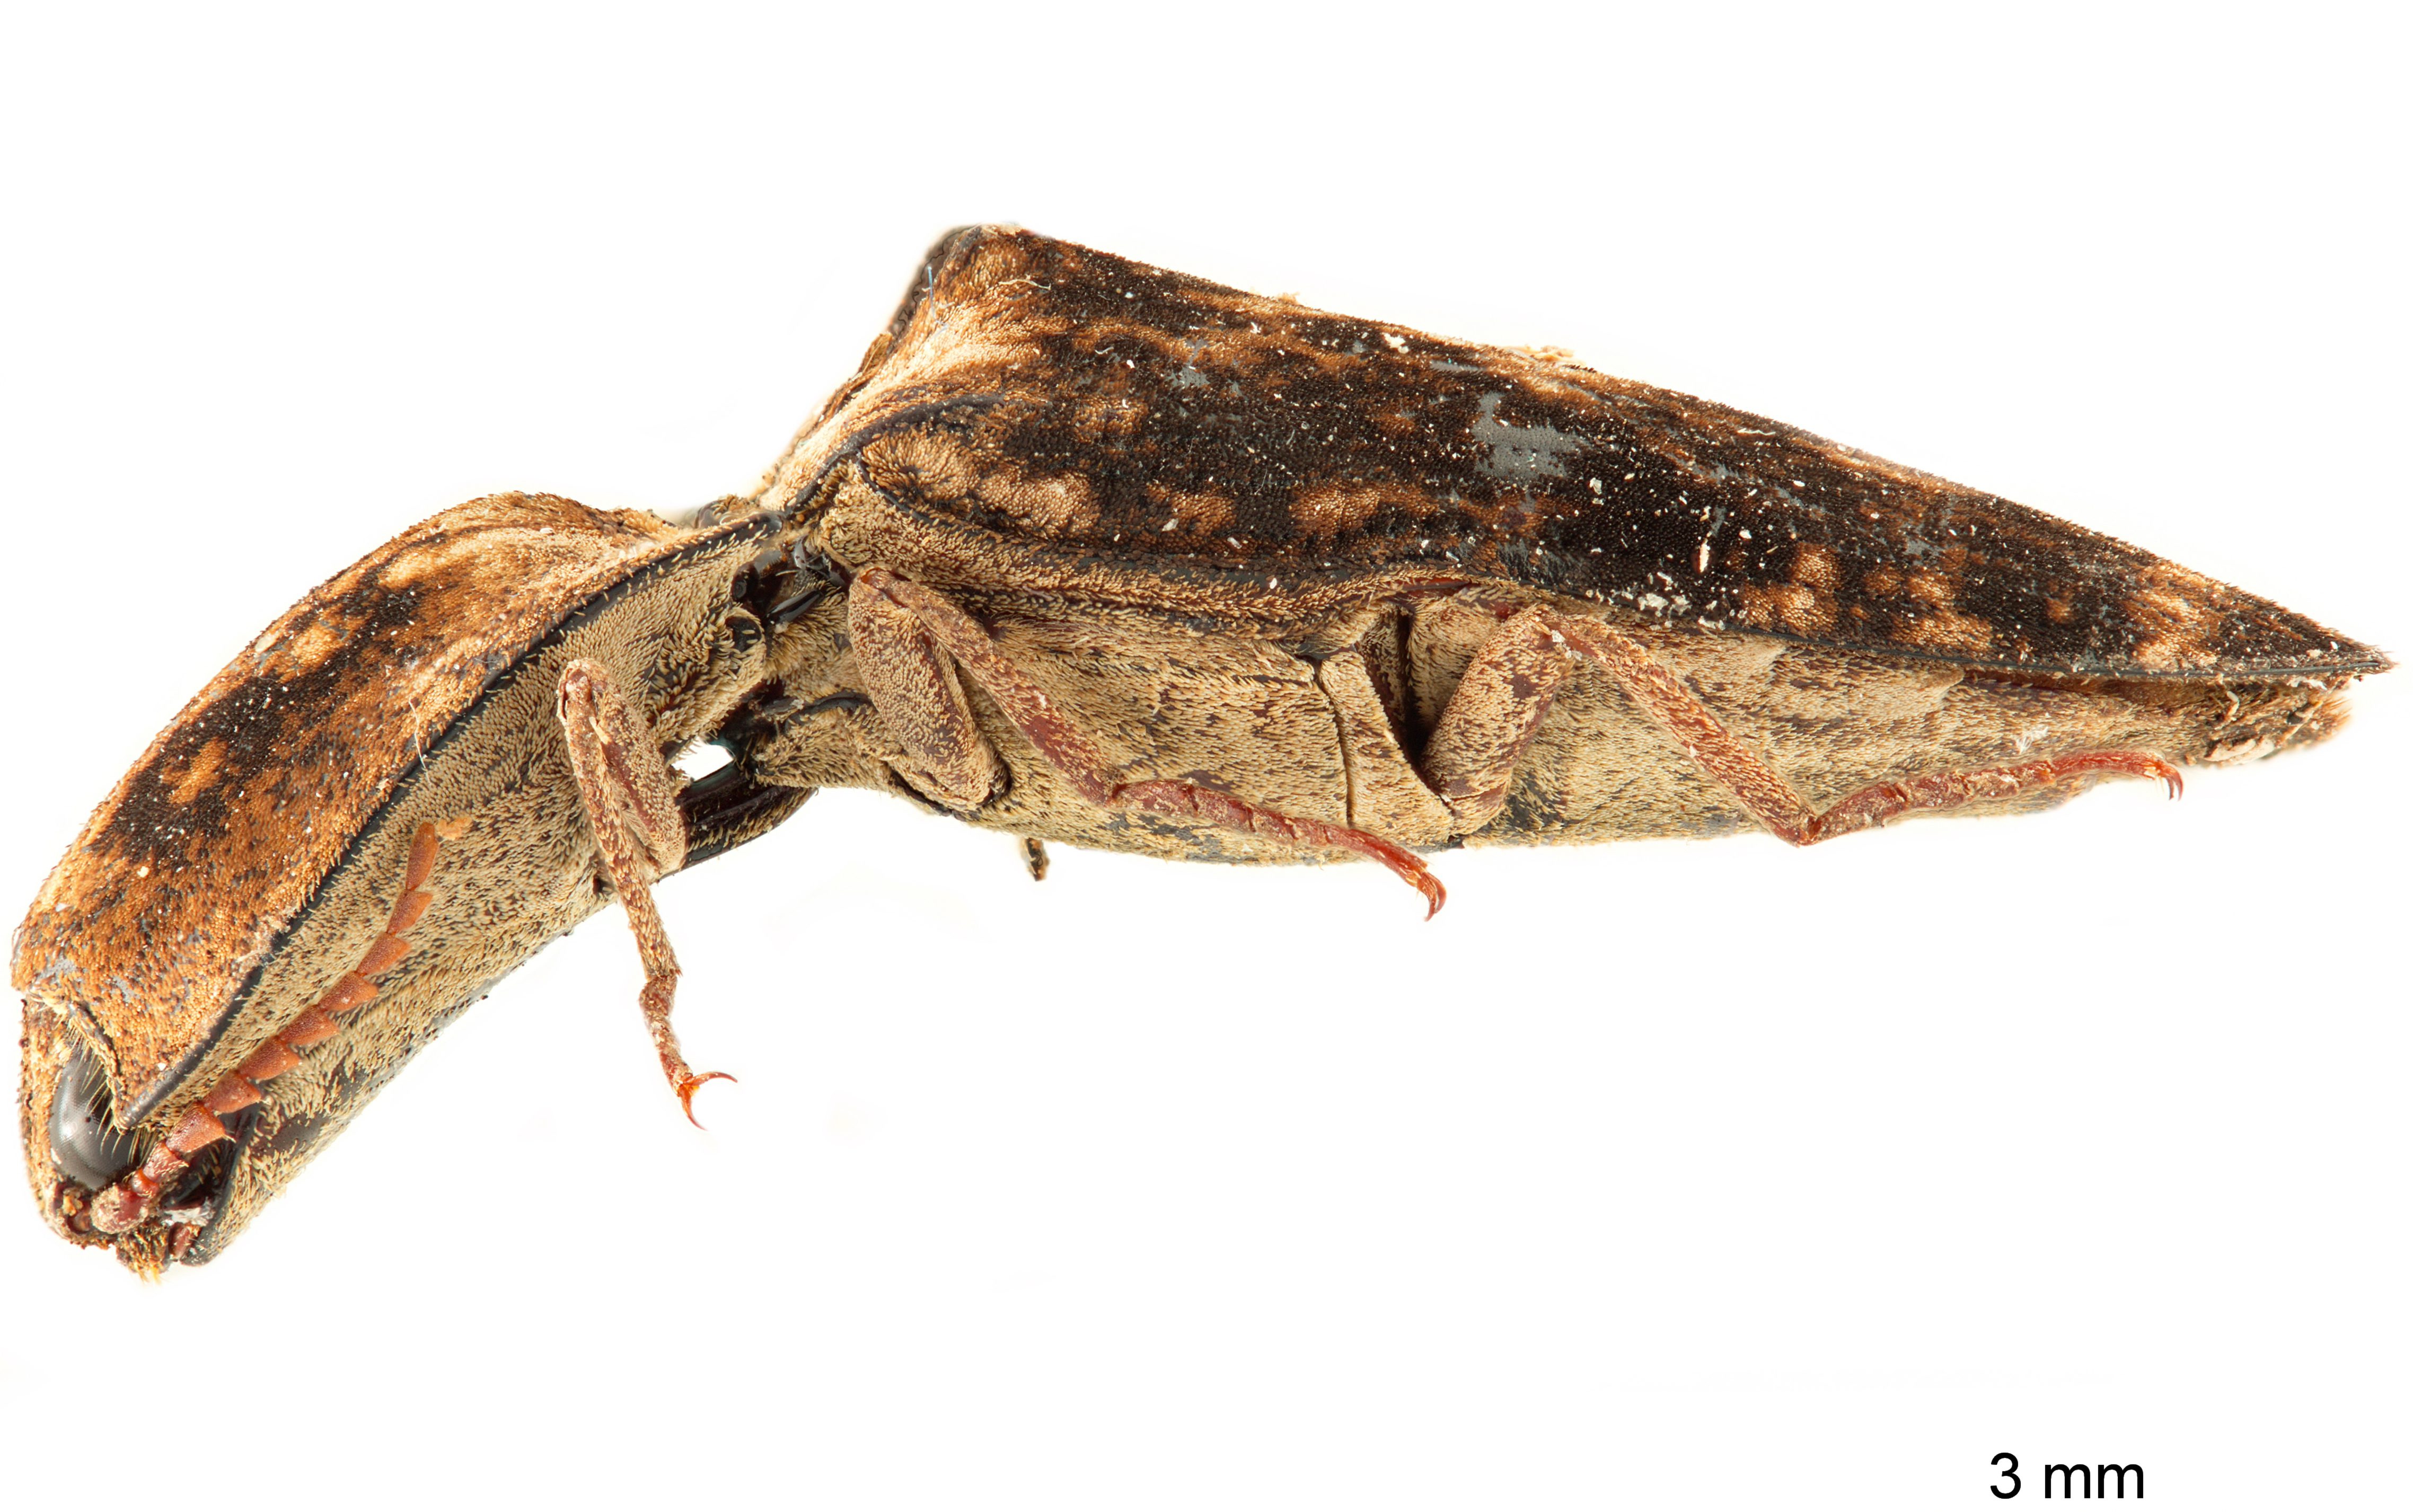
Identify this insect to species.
Cryptalaus sordidus
